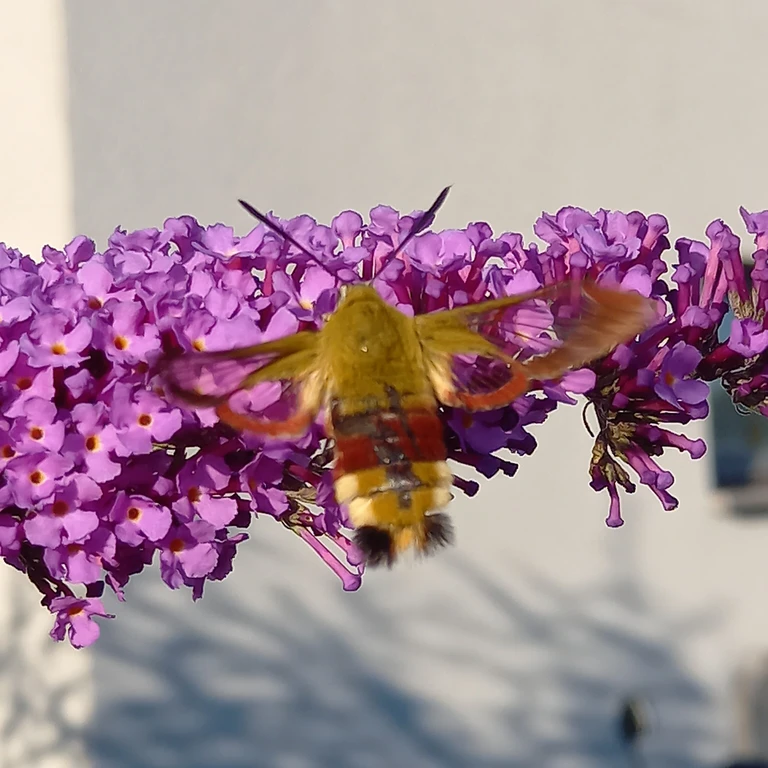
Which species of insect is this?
Hemaris fuciformis
